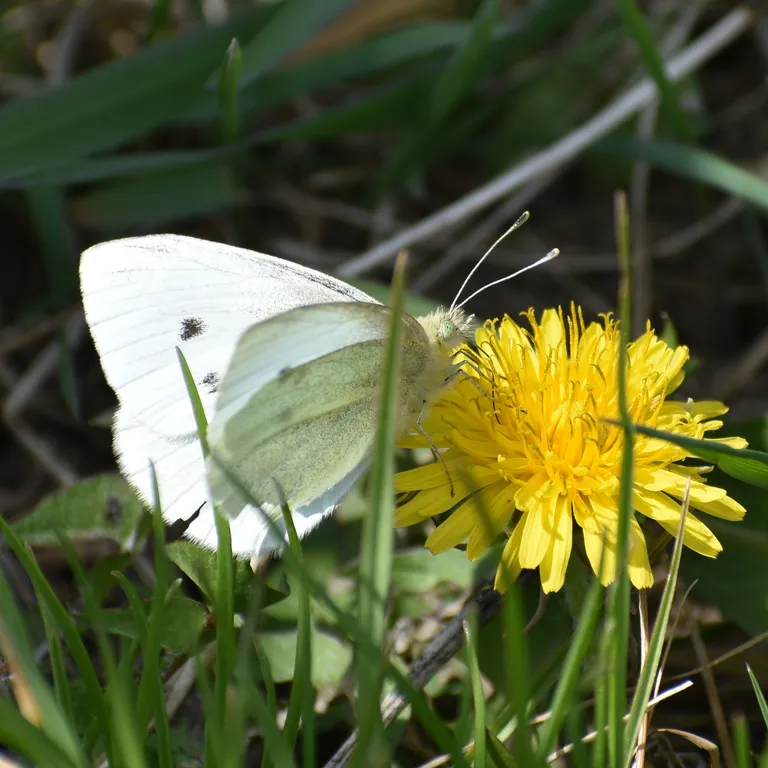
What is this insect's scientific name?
Pieris rapae
